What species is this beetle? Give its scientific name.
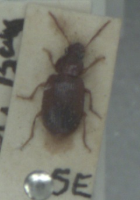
Bradycellus verbasci
